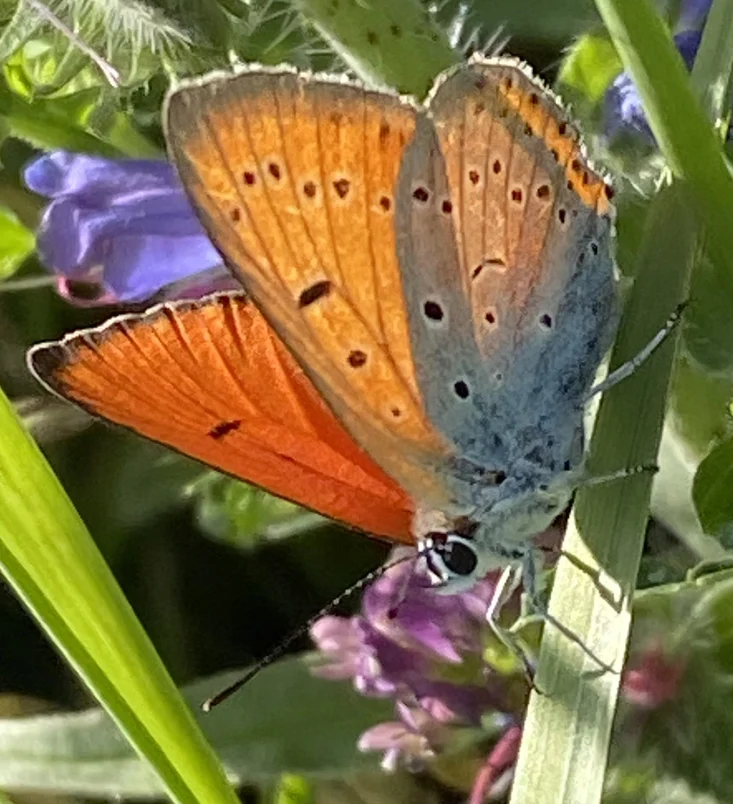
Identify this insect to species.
Lycaena dispar
